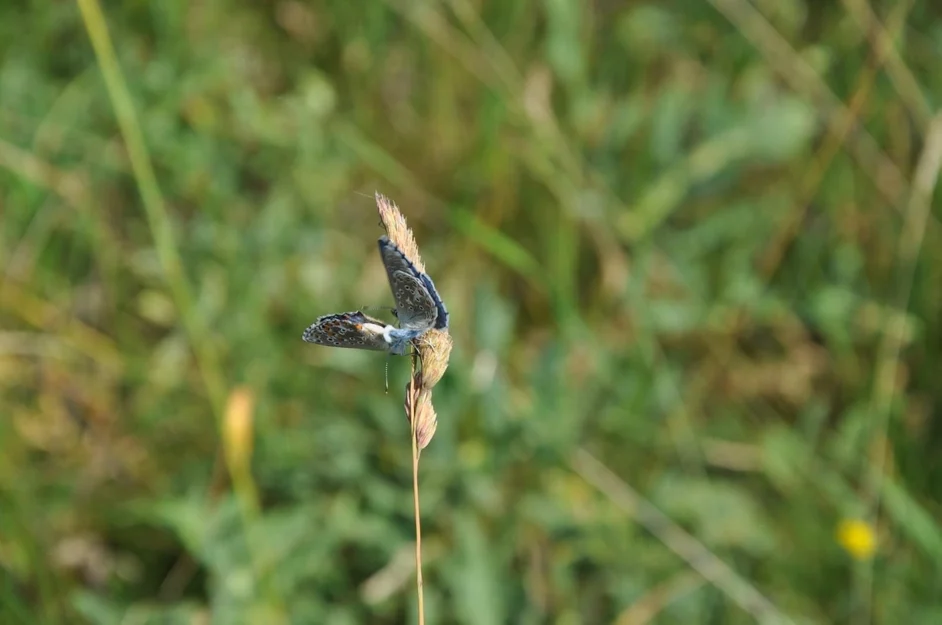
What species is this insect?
Lysandra bellargus
